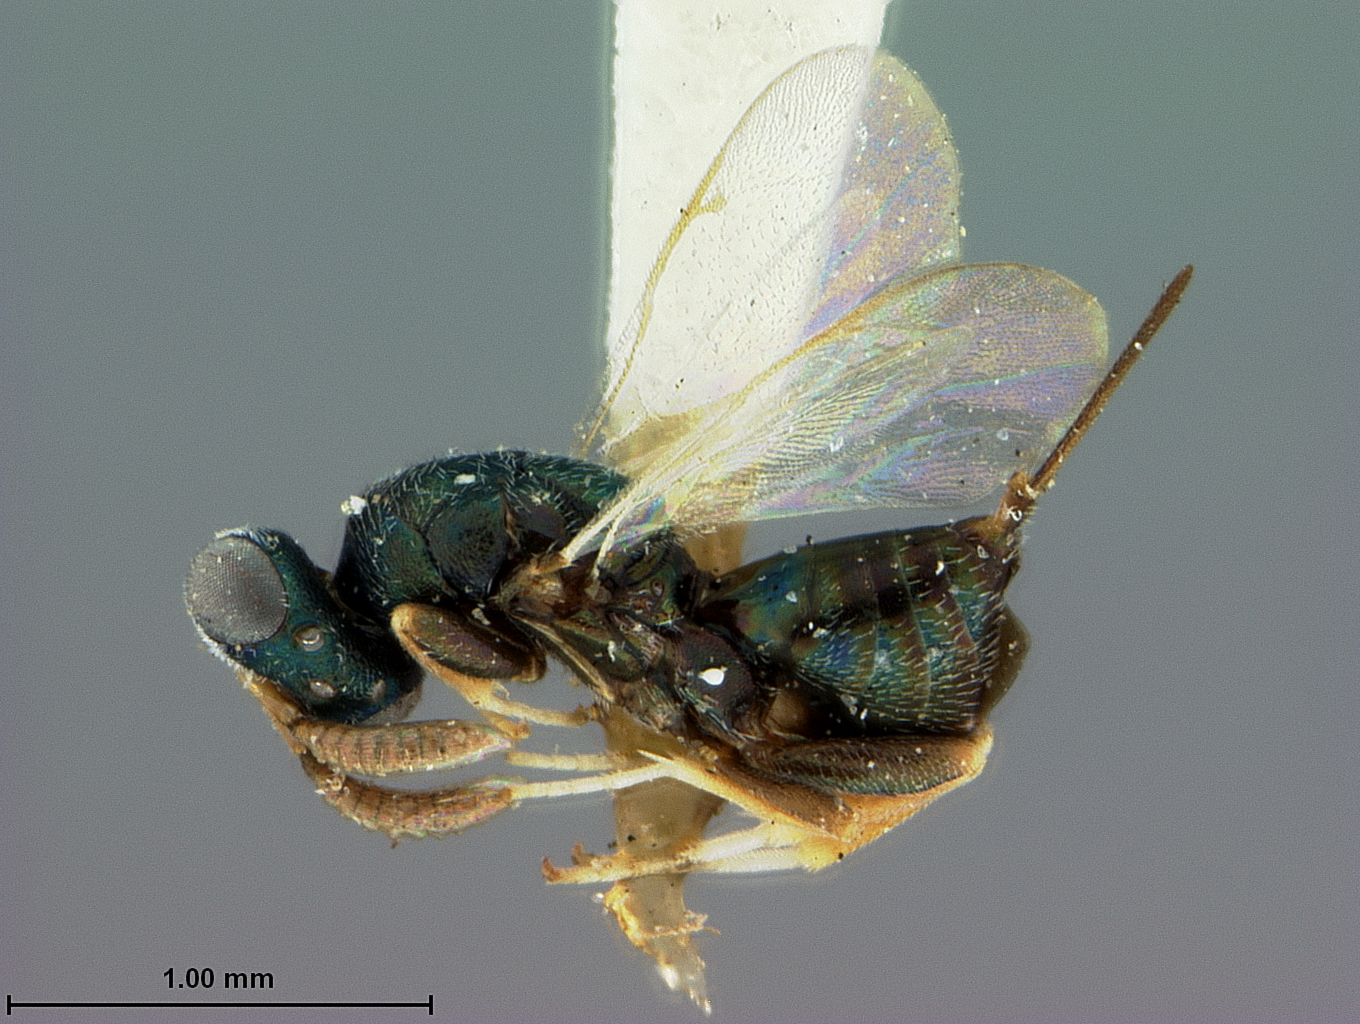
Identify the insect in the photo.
Torymus anthidii
